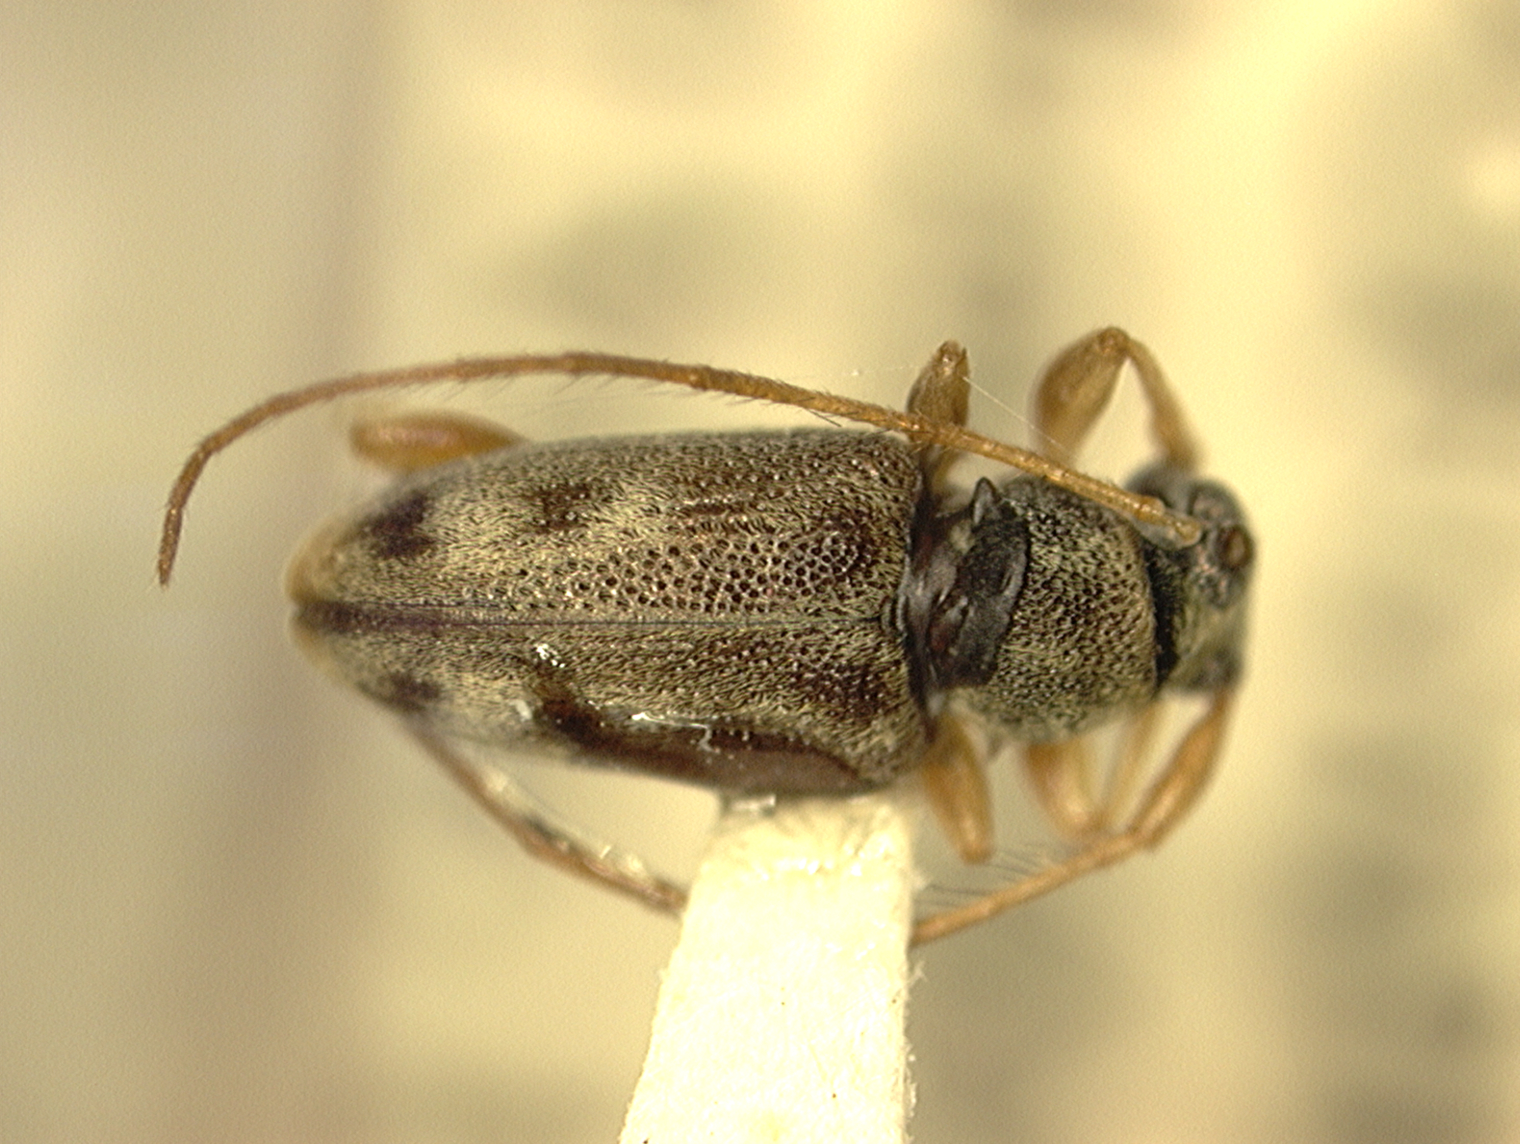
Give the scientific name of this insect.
Sciadella versicolor (also Micronesiella versicolor)
